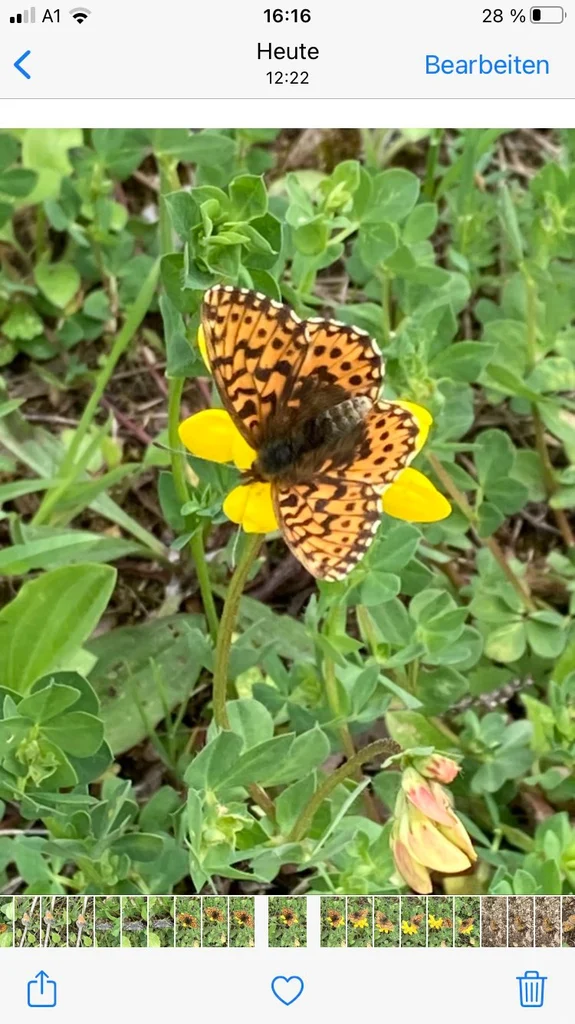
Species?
Boloria dia
